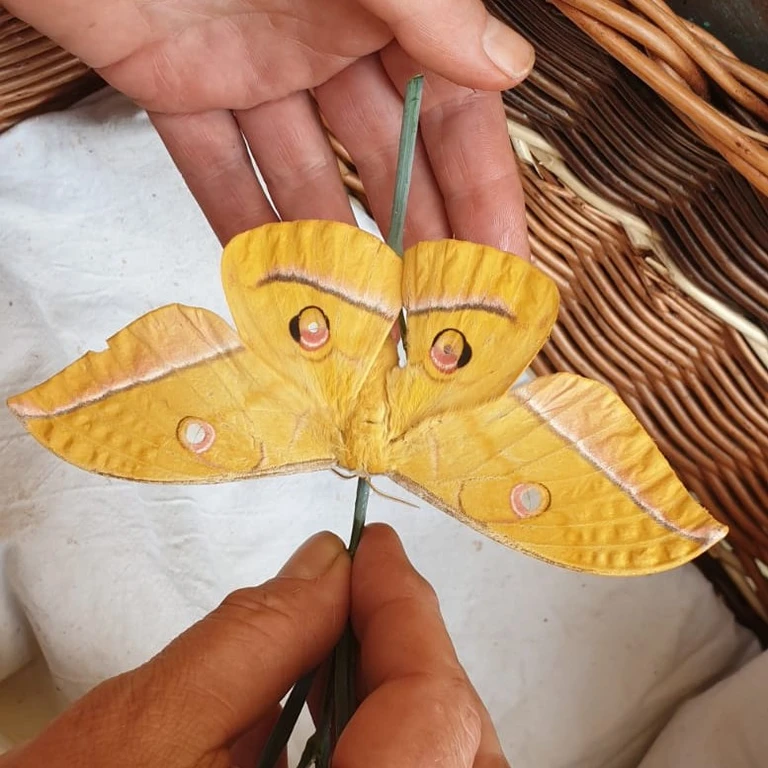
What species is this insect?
Antheraea yamamai
